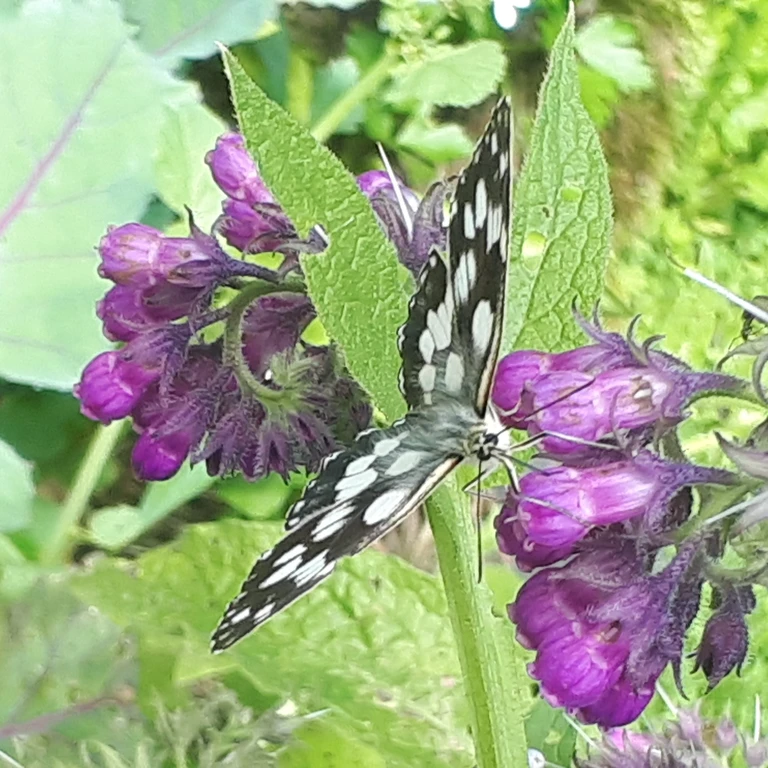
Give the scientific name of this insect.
Melanargia galathea
